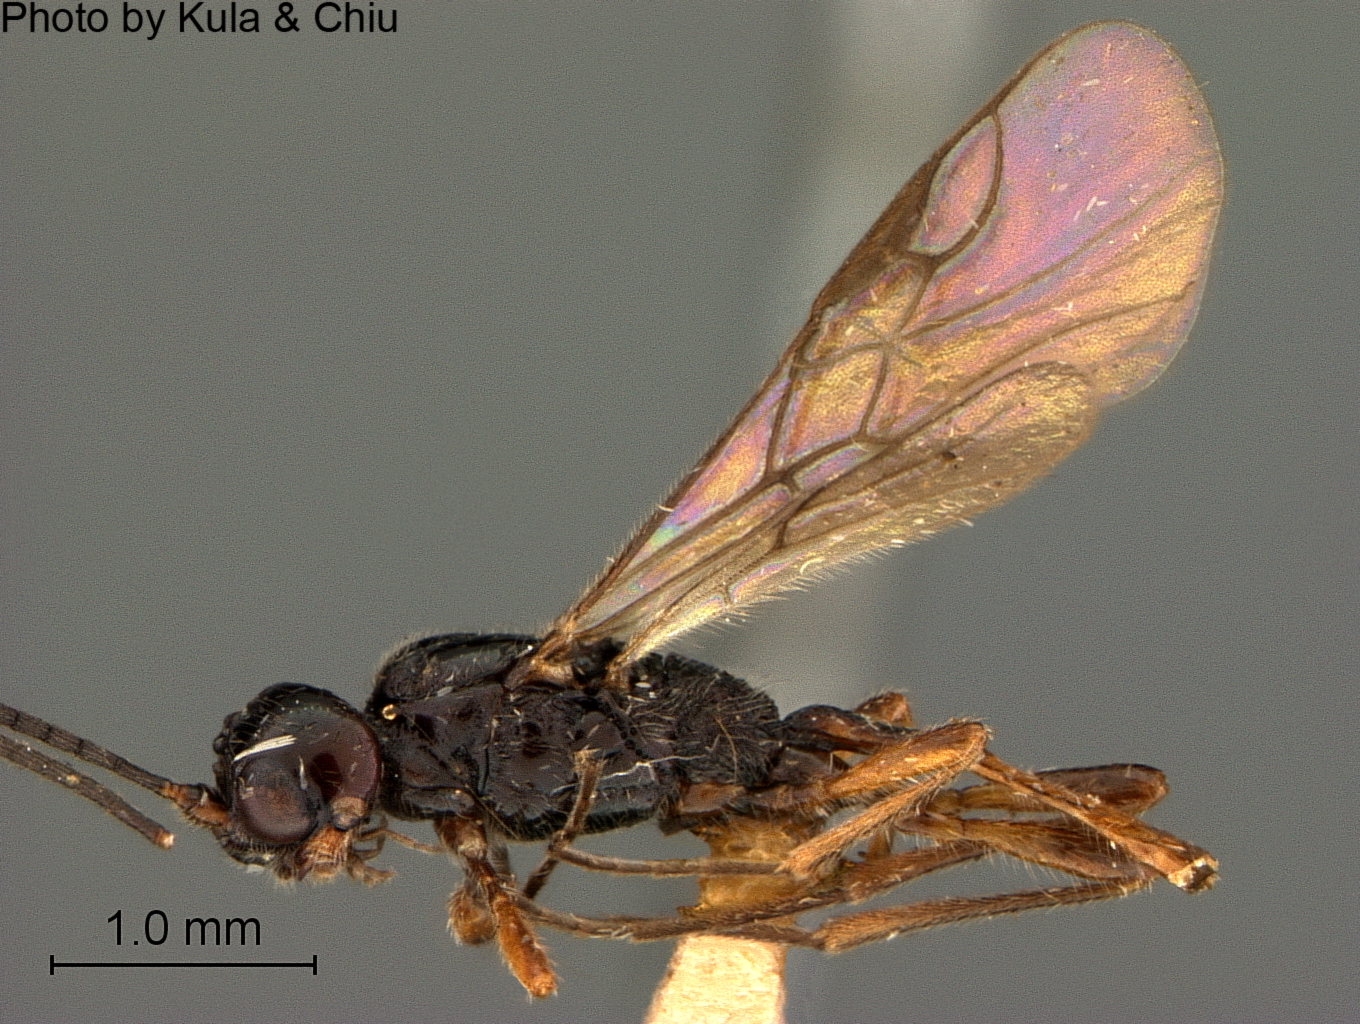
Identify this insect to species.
Coelinidea hayesi
